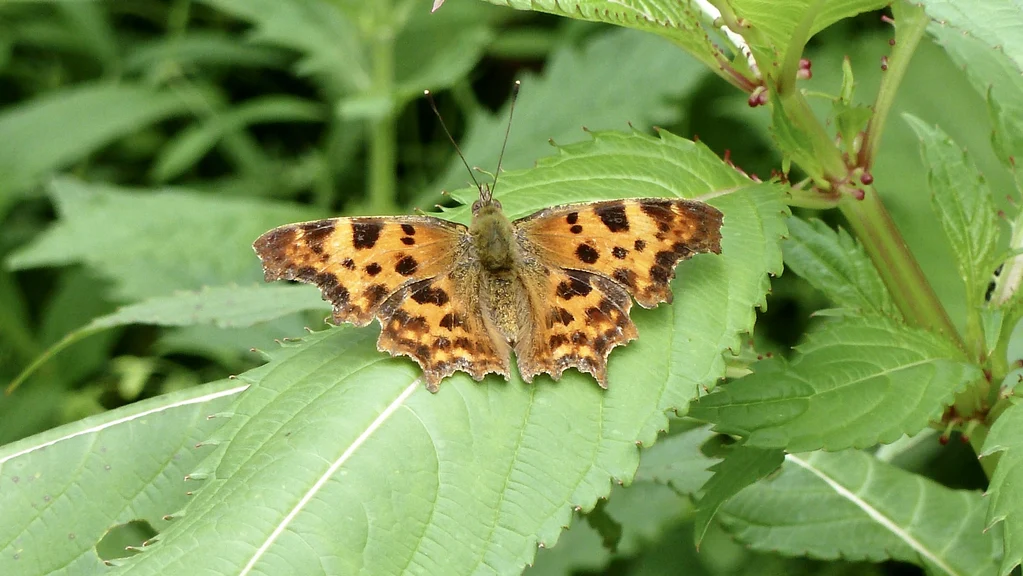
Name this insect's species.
Polygonia c-album
